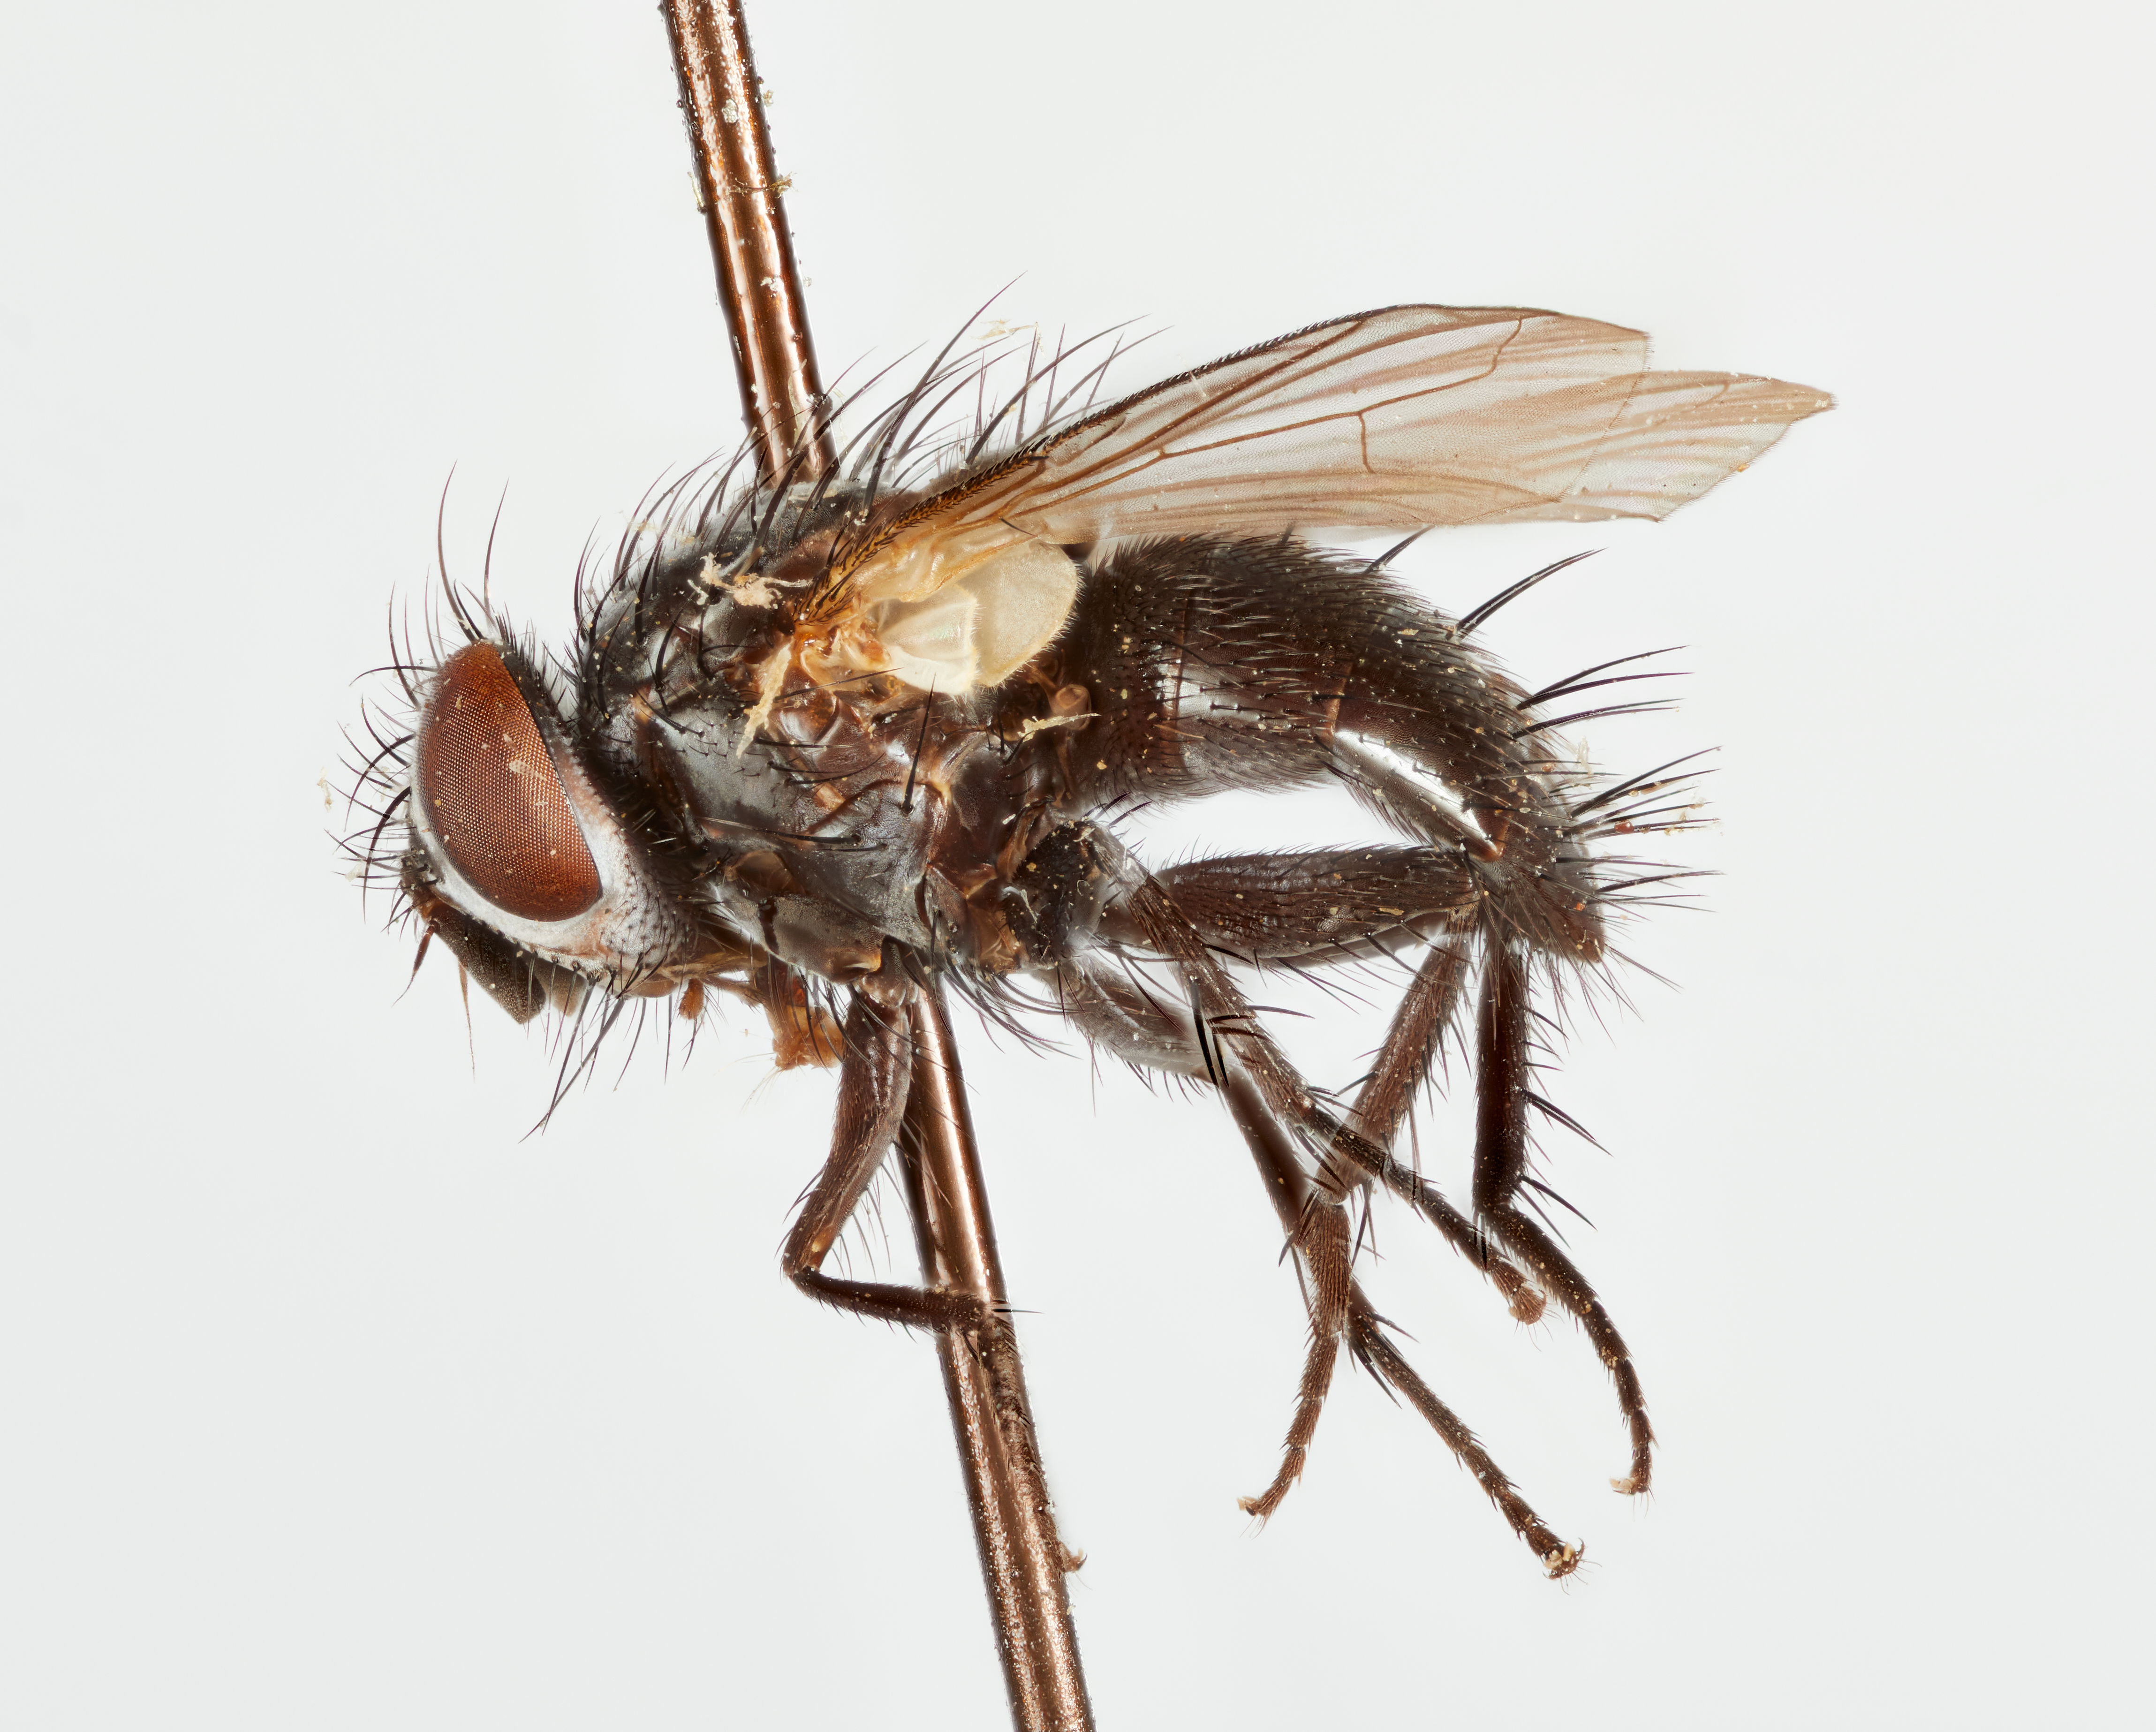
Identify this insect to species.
Anachaetopsis vagans
